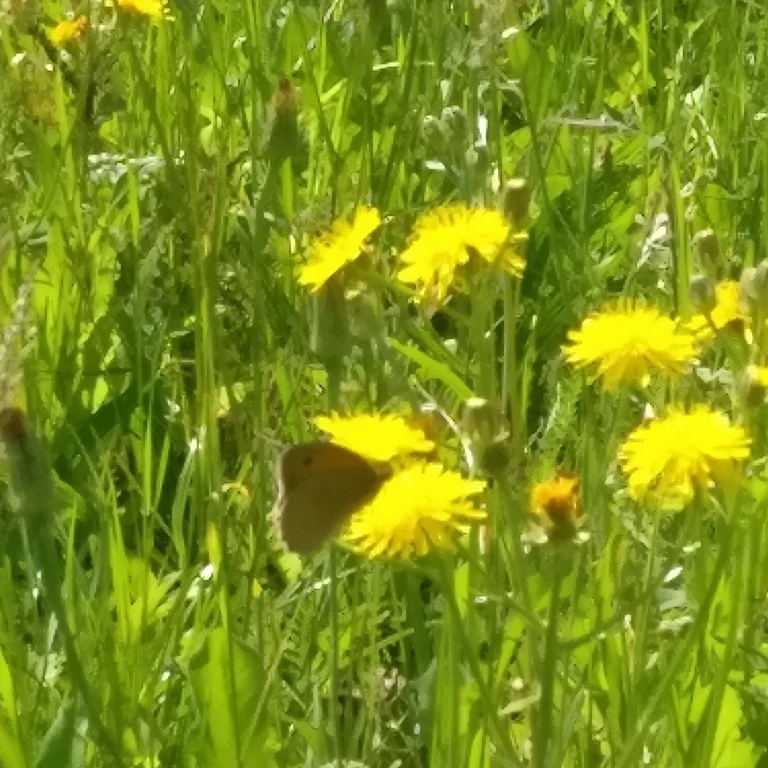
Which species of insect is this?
Maniola jurtina
